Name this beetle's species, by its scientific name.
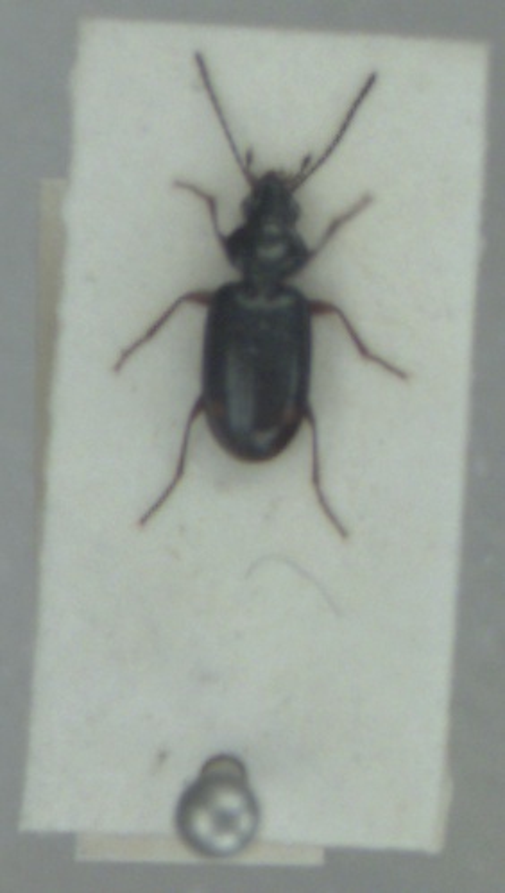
Bembidion biguttatum
